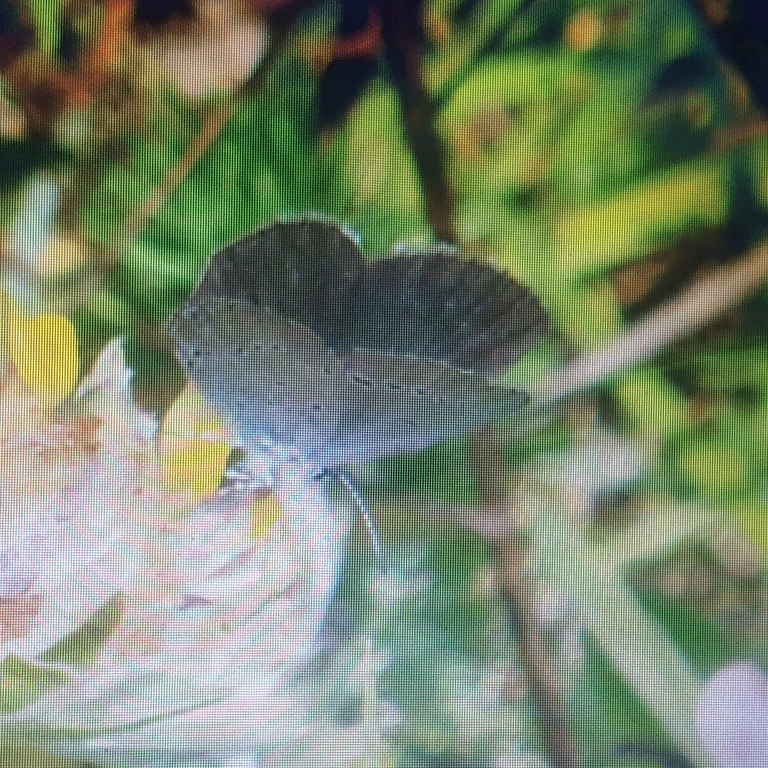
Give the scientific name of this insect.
Cupido minimus
